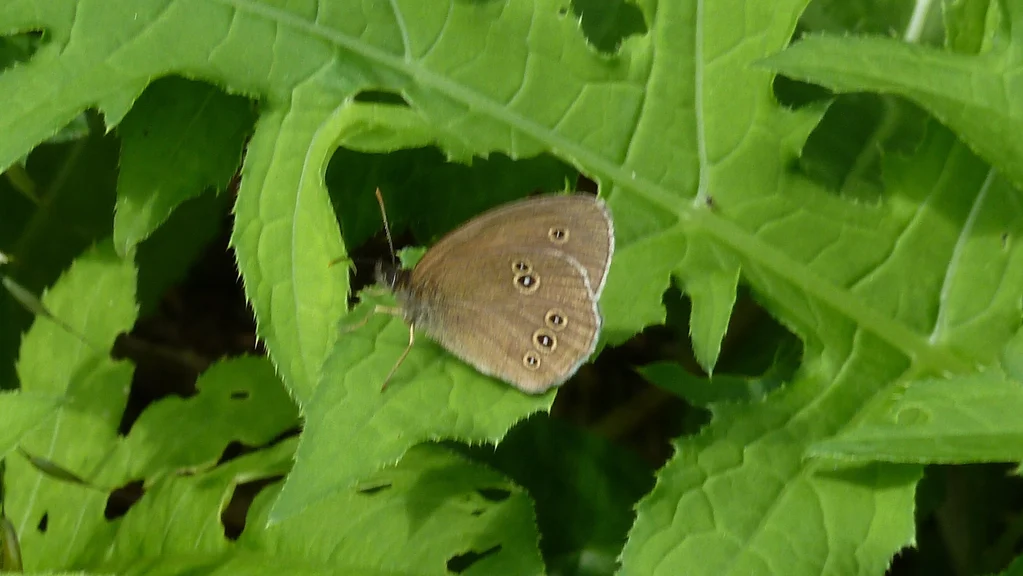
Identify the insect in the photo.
Aphantopus hyperantus
